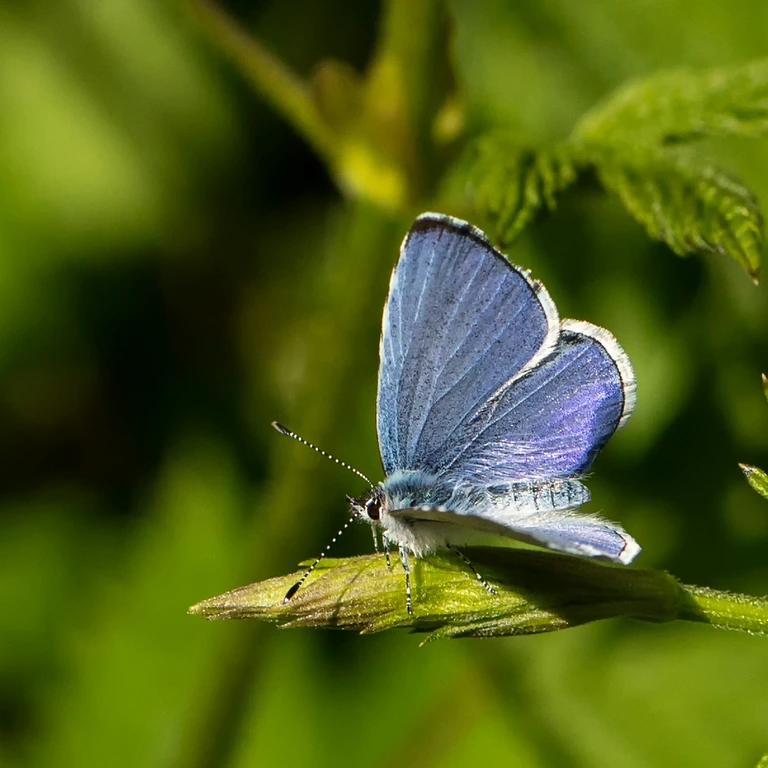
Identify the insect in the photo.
Celastrina argiolus
